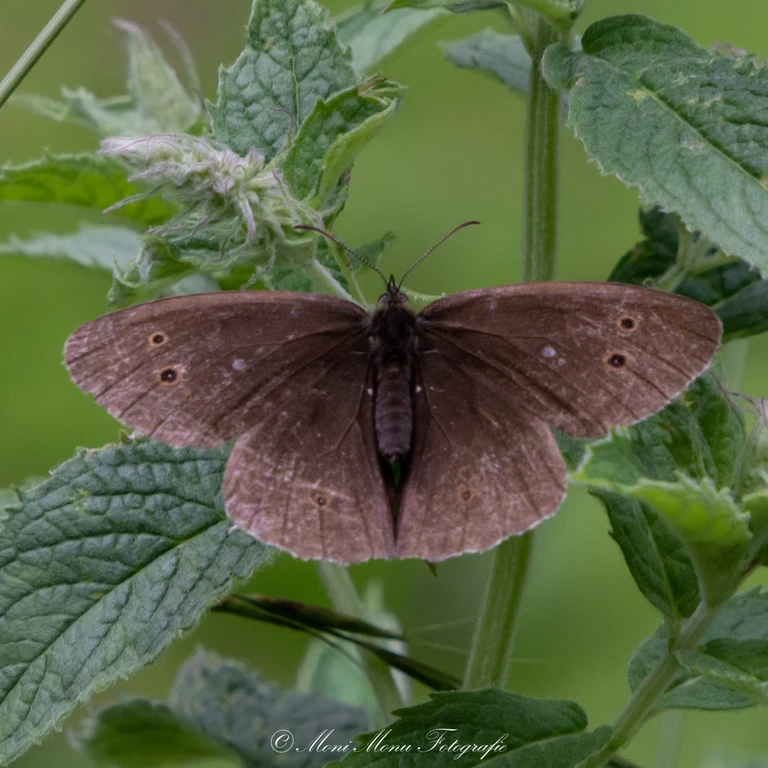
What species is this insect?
Aphantopus hyperantus
